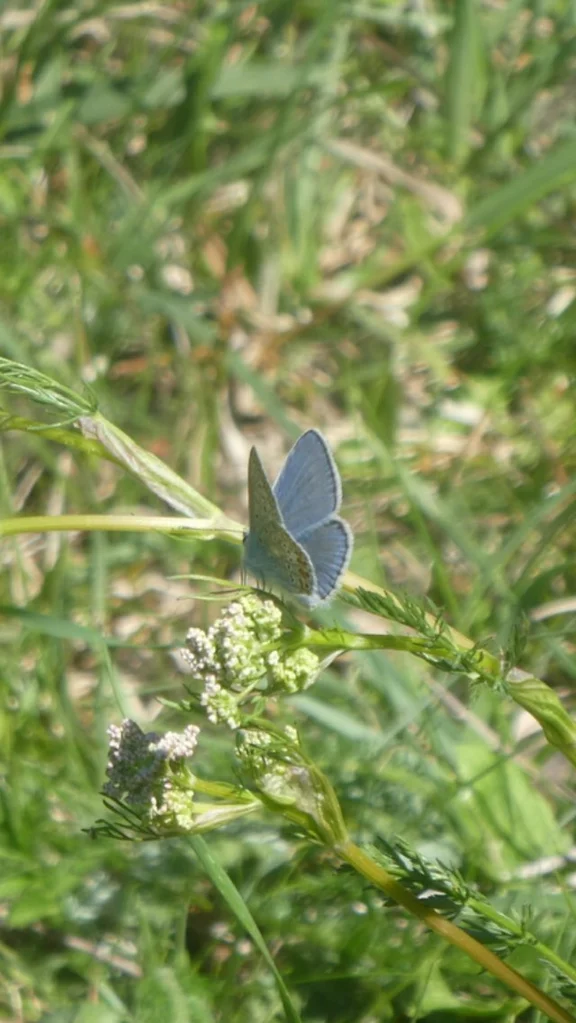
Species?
Polyommatus icarus
